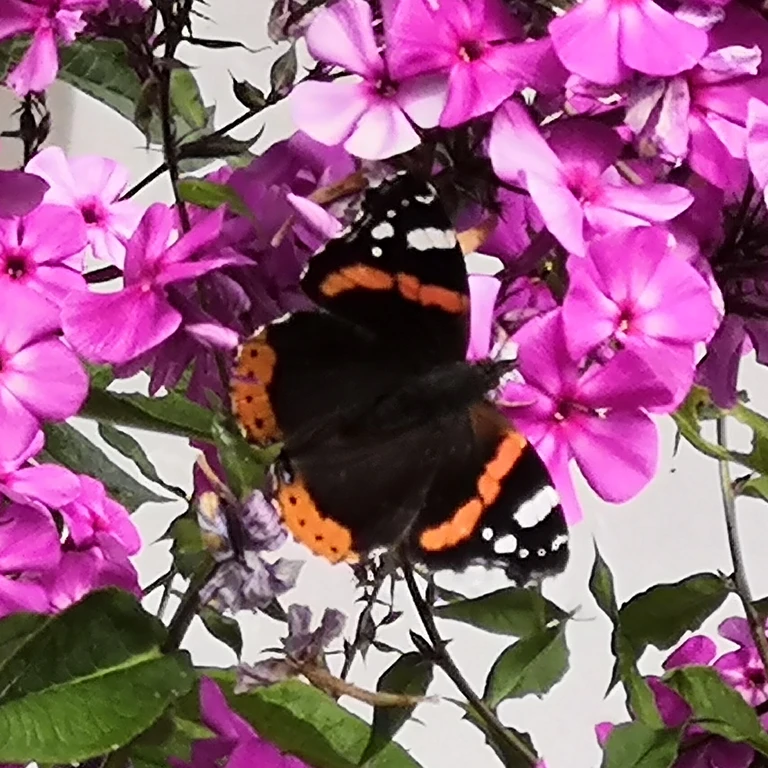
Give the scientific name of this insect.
Vanessa atalanta
